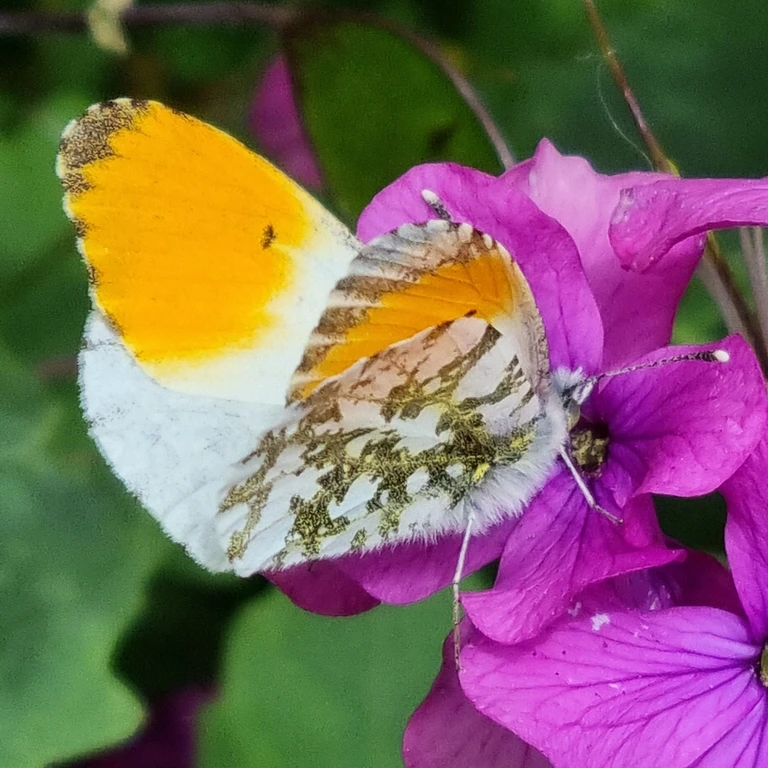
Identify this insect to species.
Anthocharis cardamines
